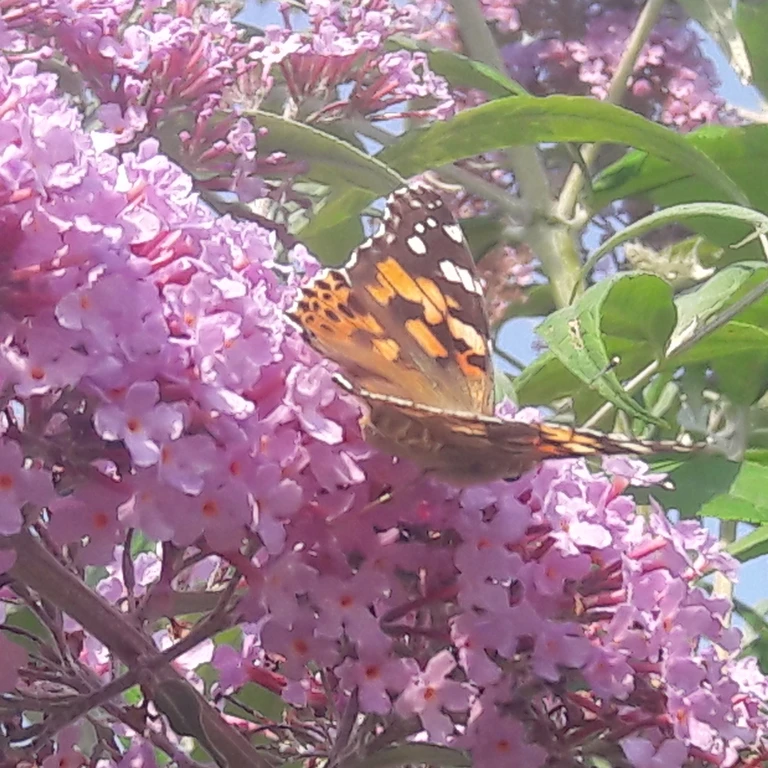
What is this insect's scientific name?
Vanessa cardui
